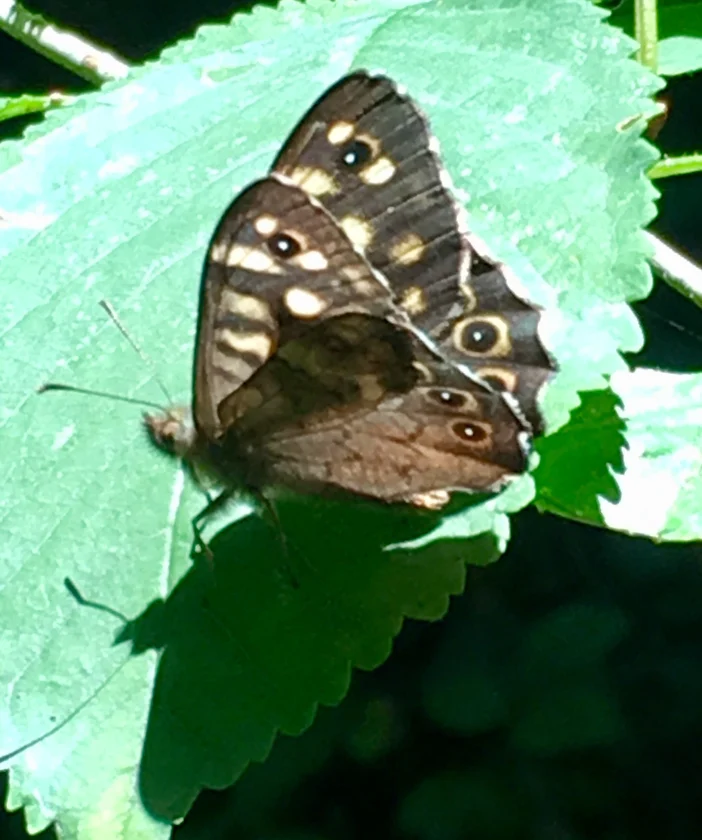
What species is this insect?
Pararge aegeria
